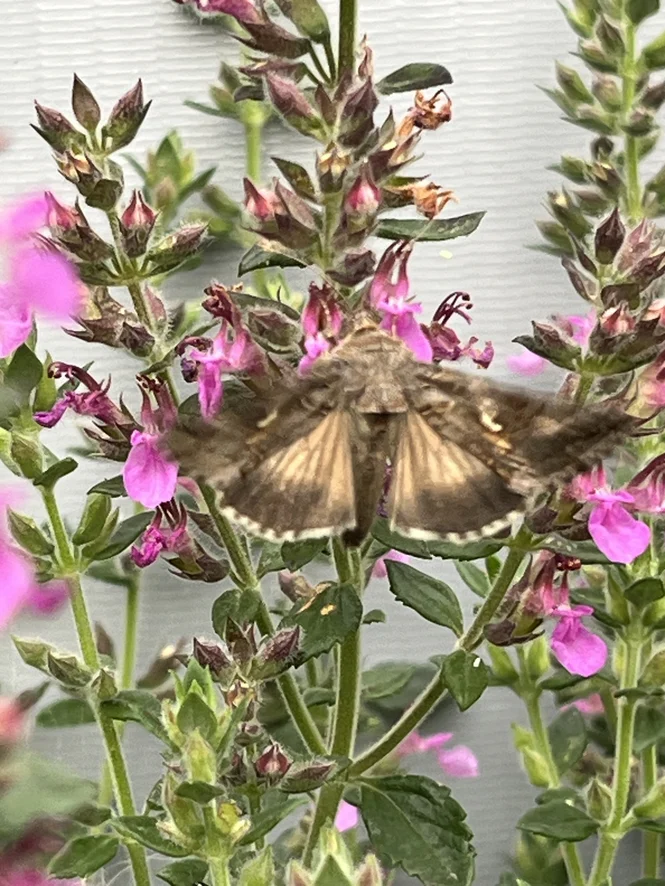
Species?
Autographa gamma
